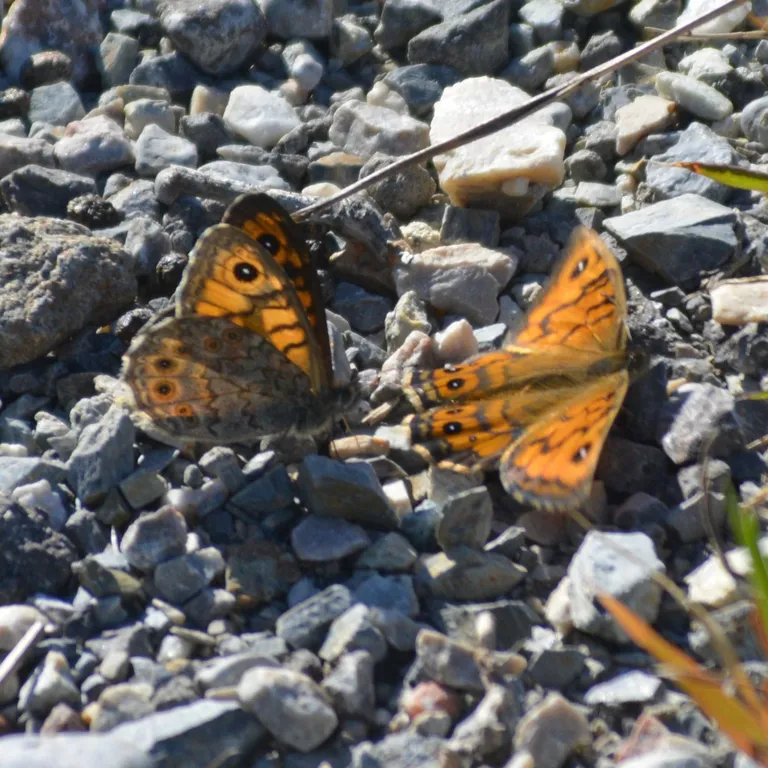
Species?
Lasiommata megera (also Pararge megera)
